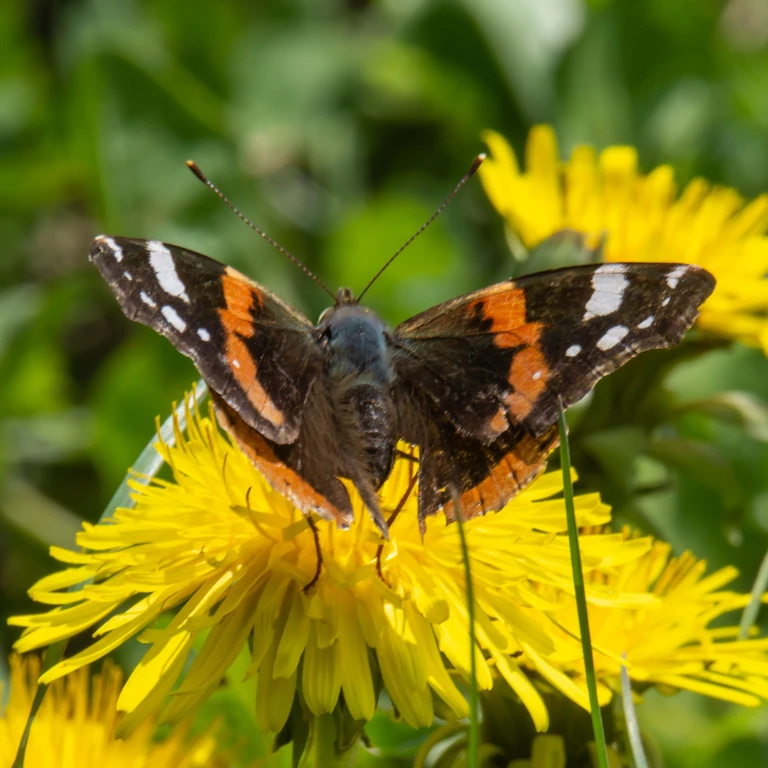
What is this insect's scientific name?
Vanessa atalanta
